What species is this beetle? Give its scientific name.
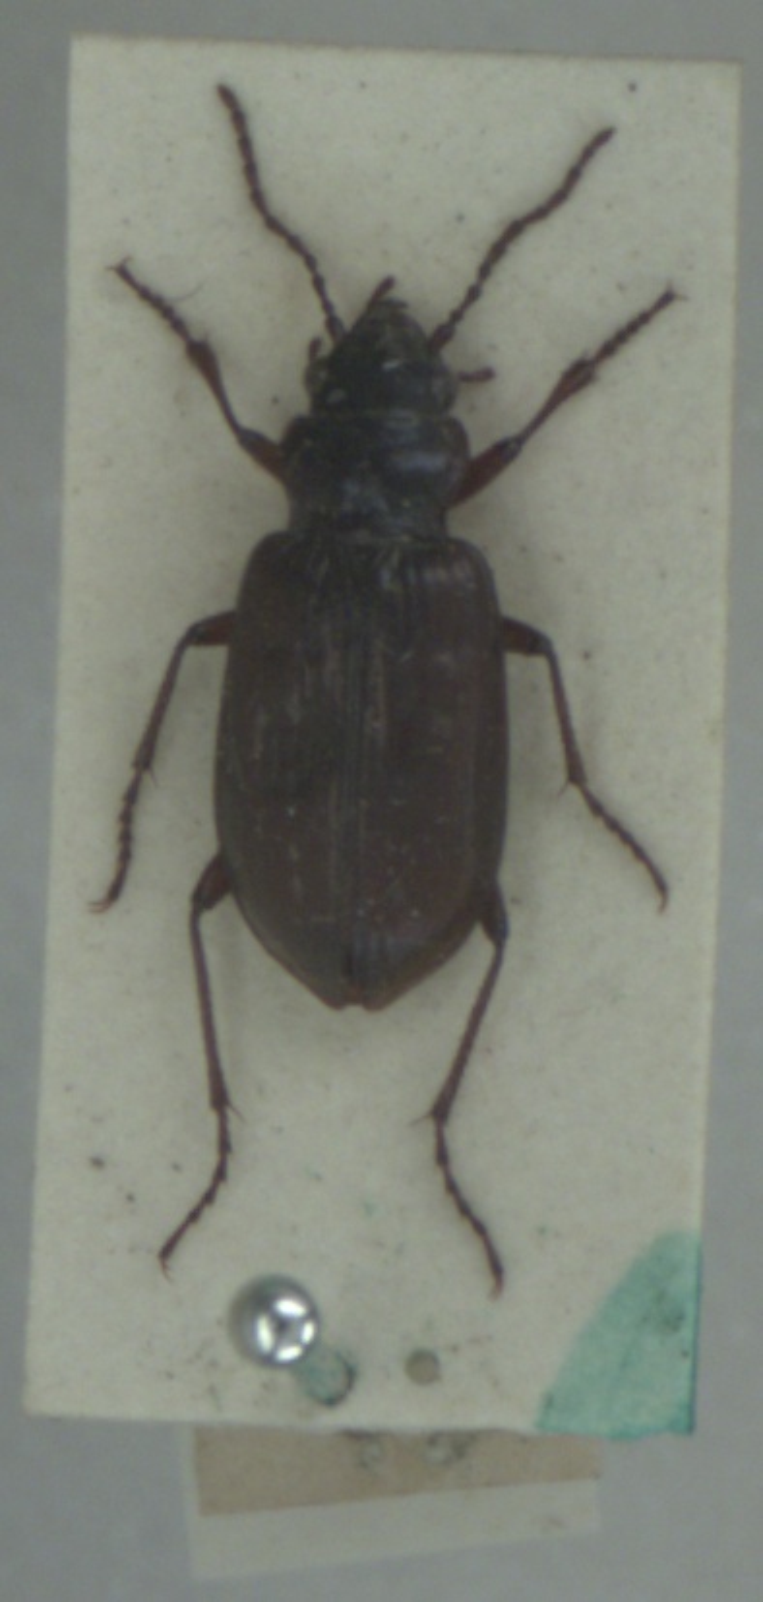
Pelophila borealis
